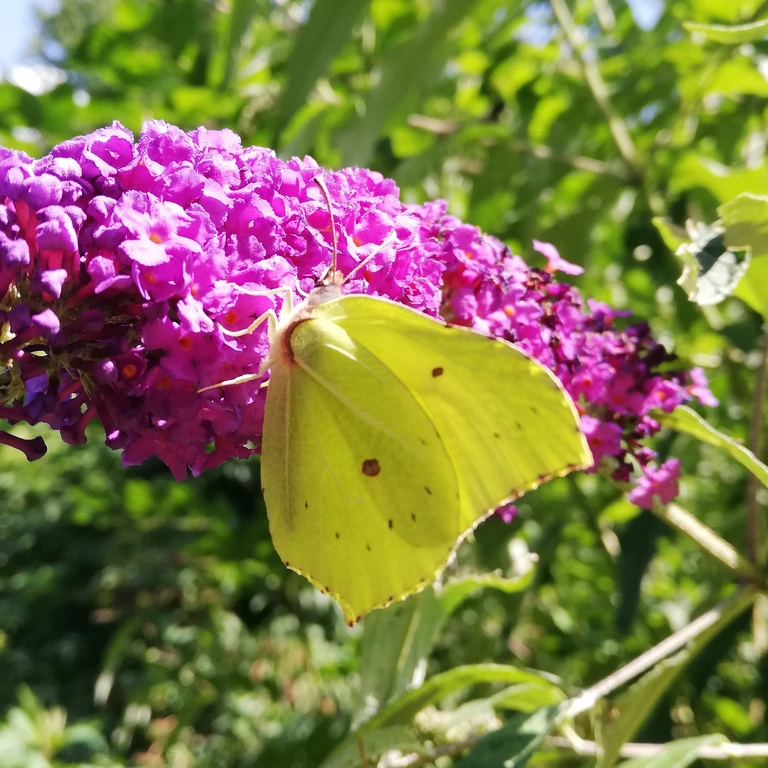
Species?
Gonepteryx rhamni
